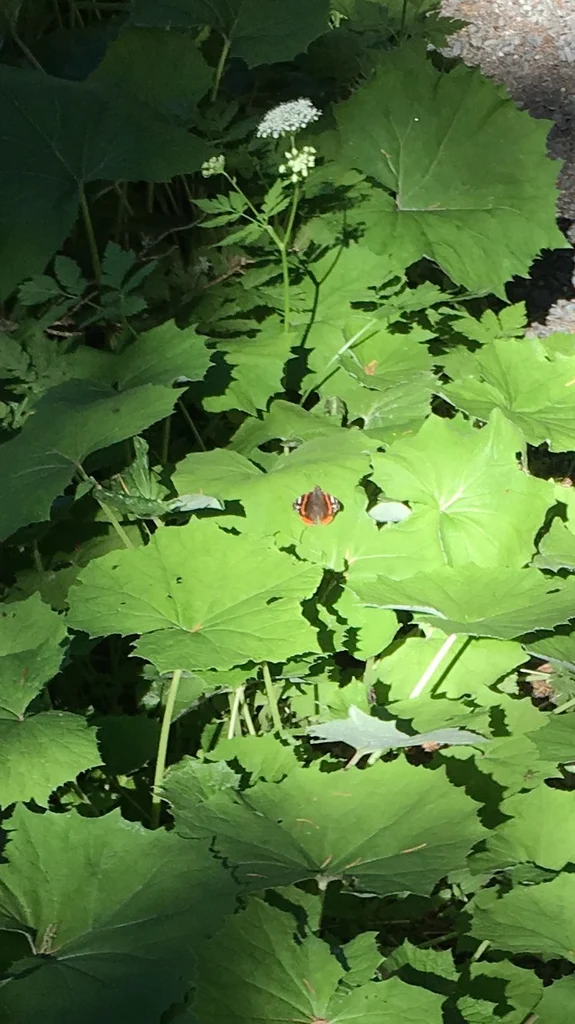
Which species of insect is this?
Vanessa atalanta
